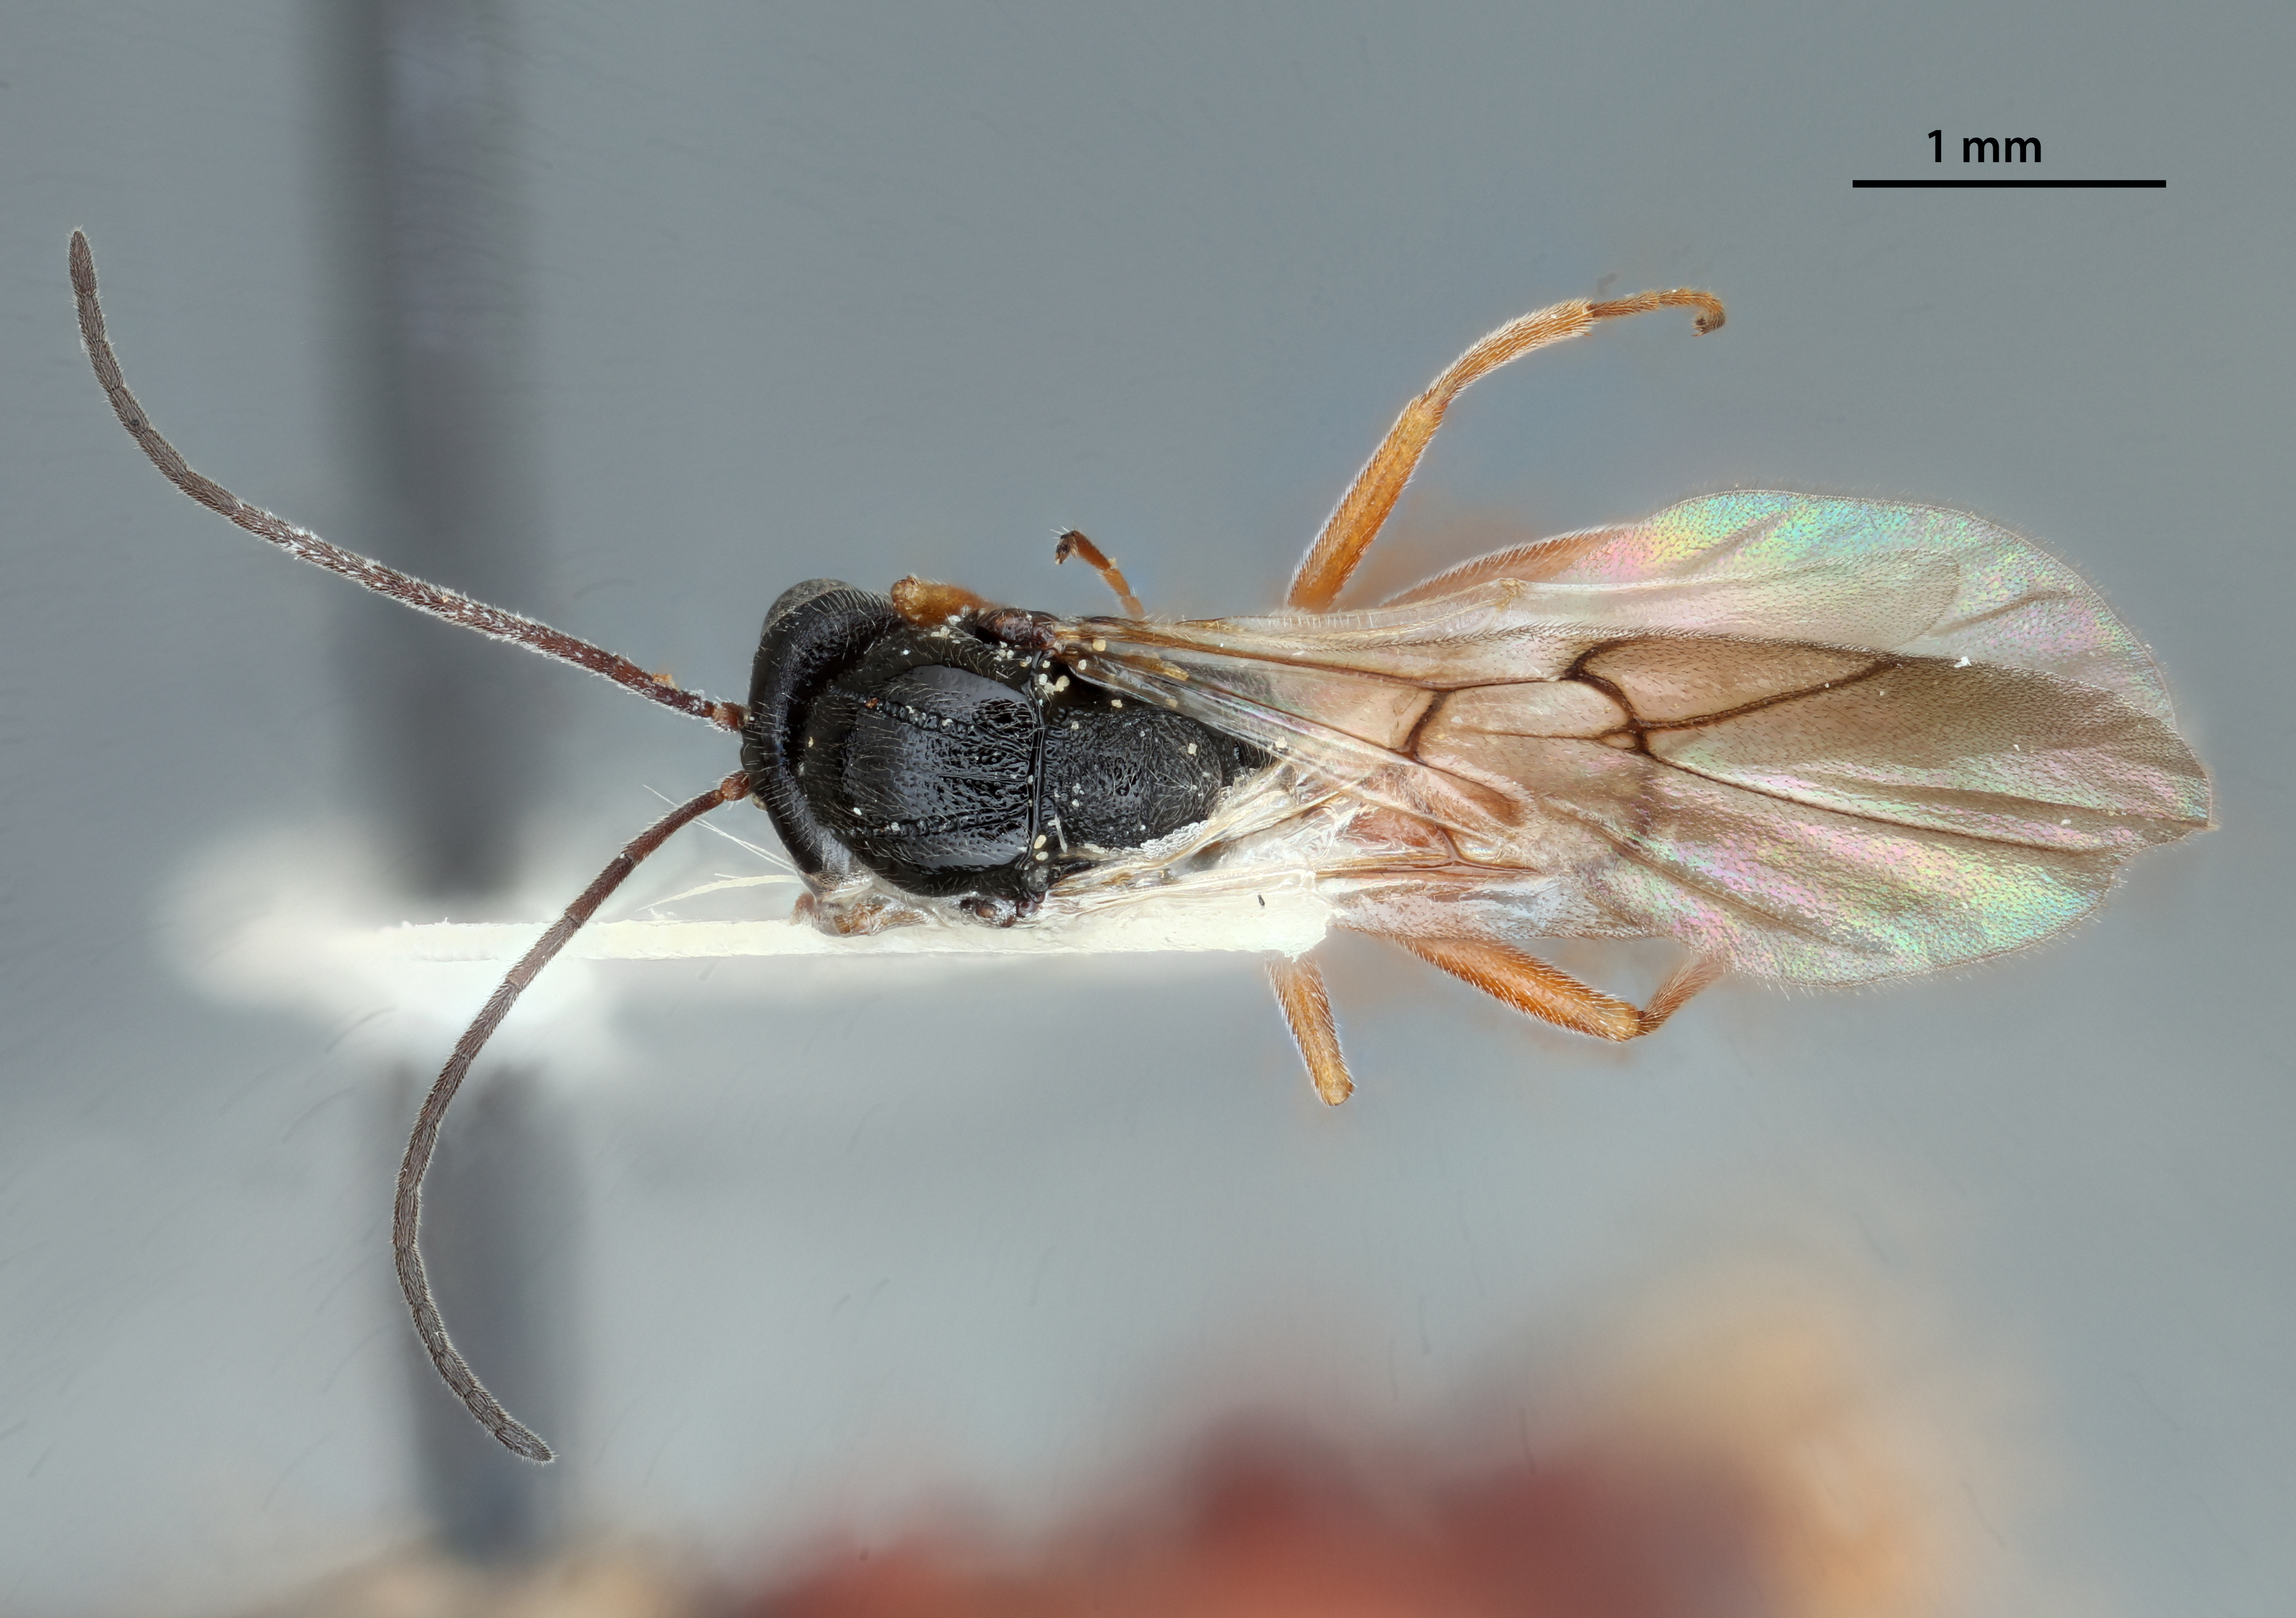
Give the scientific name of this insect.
Diplolepis inconspicuis
